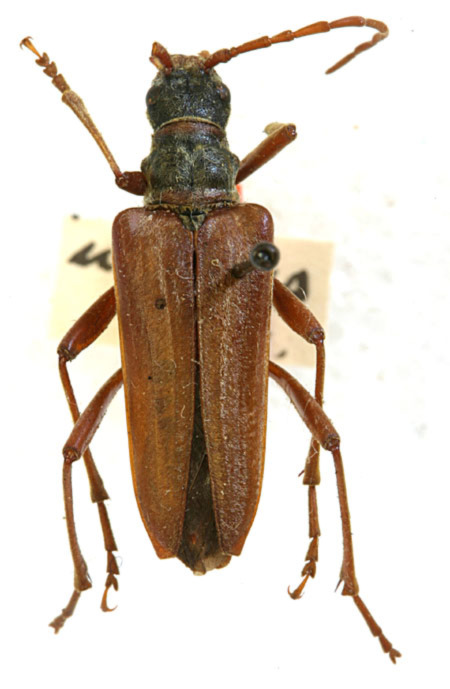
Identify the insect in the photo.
Stenocorus nubifer (also Stenocorus uteanus)
